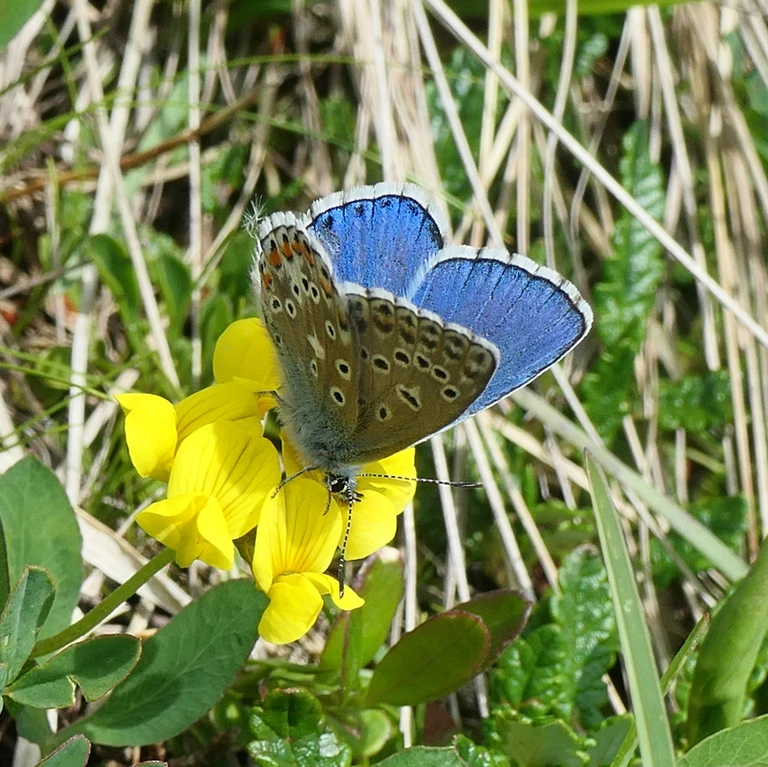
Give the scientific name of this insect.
Lysandra bellargus
